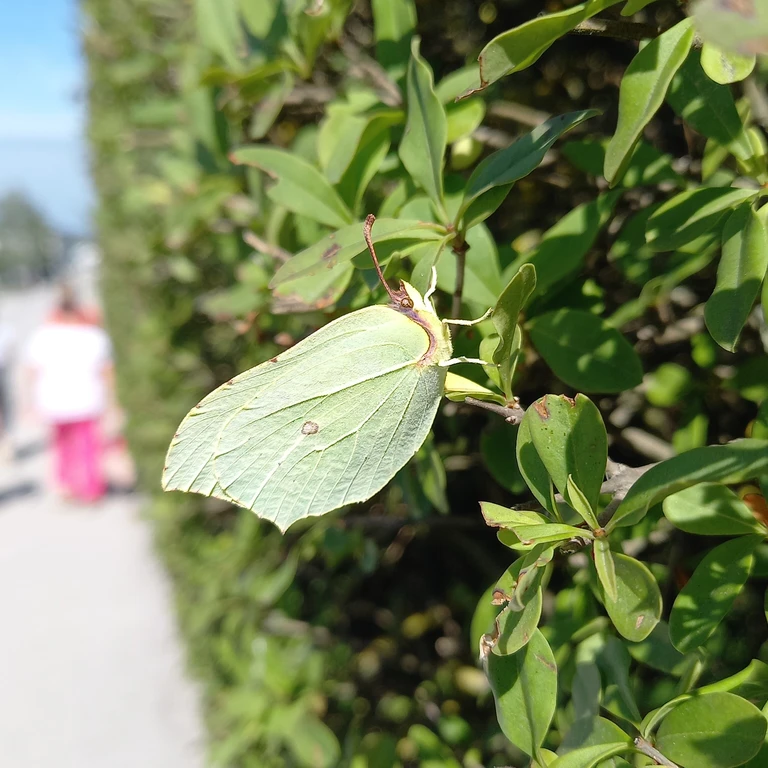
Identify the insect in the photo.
Gonepteryx rhamni
